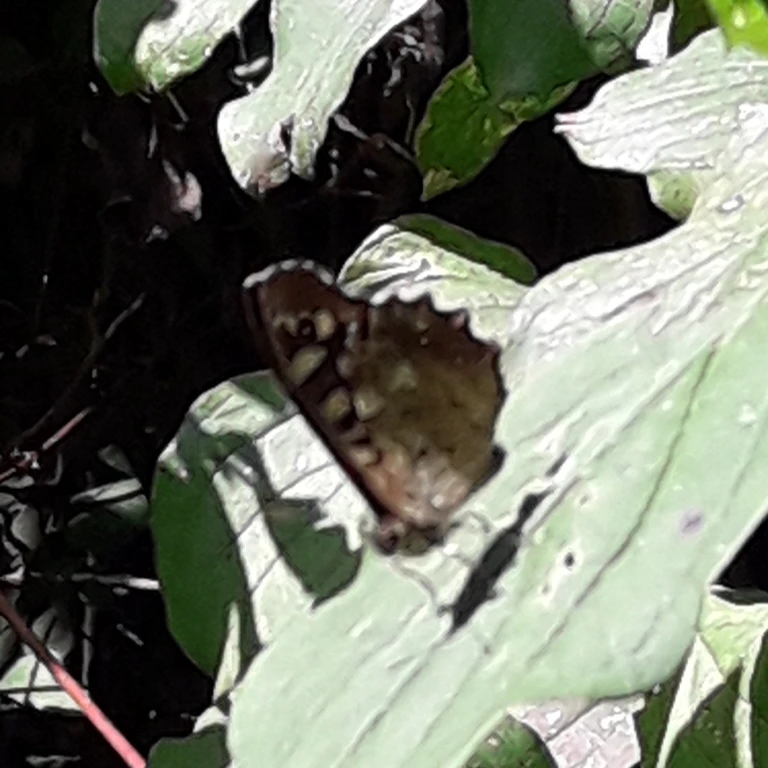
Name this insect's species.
Pararge aegeria
